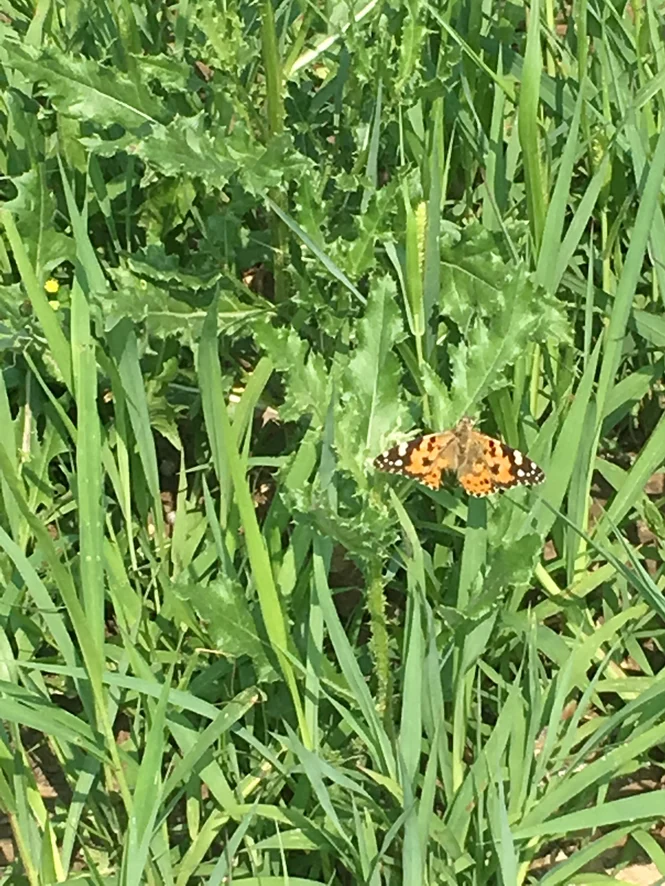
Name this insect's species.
Vanessa cardui
